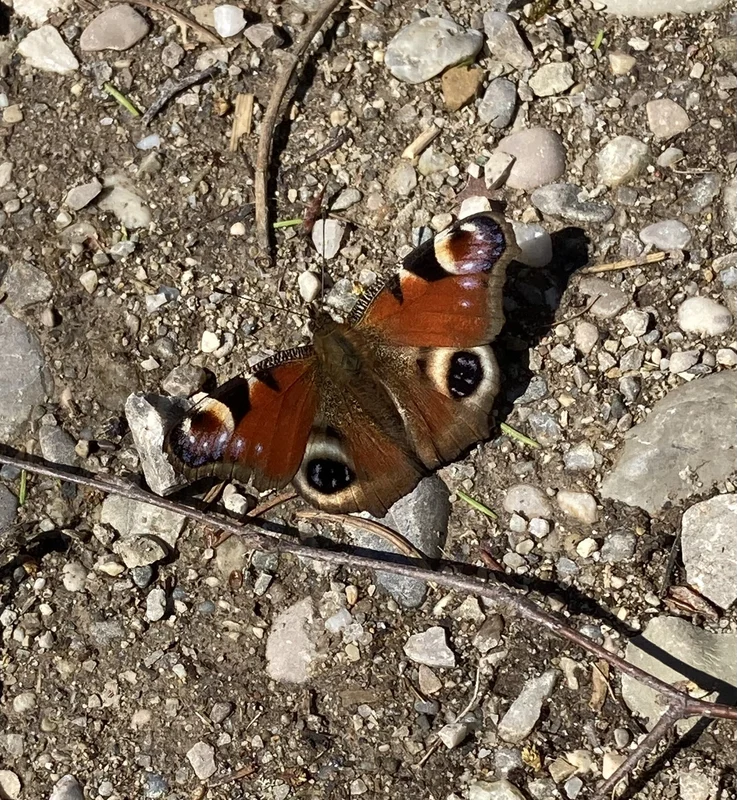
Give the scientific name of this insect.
Aglais io
